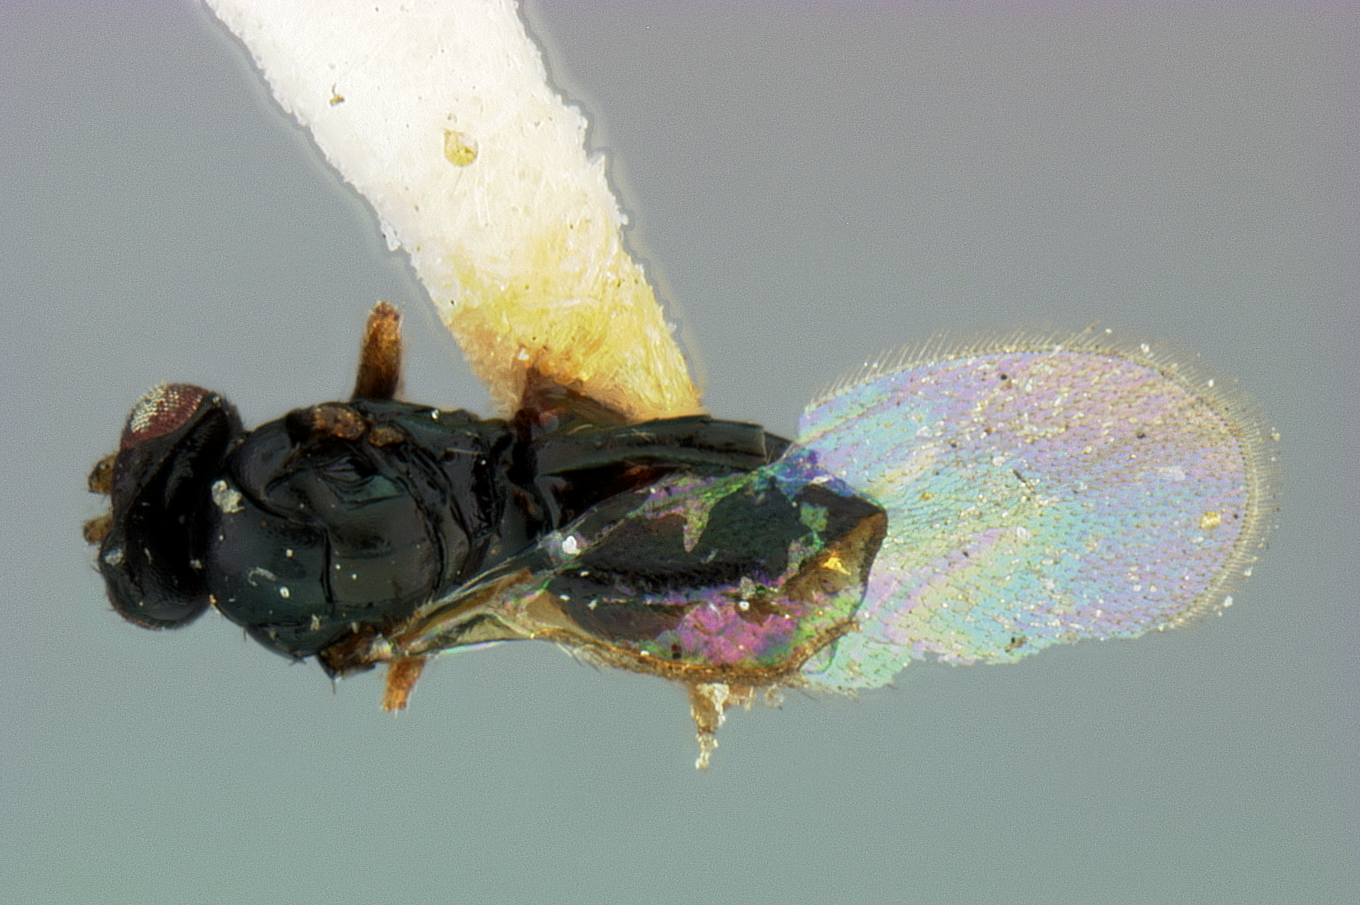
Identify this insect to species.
Tetrastichus atamiensis
